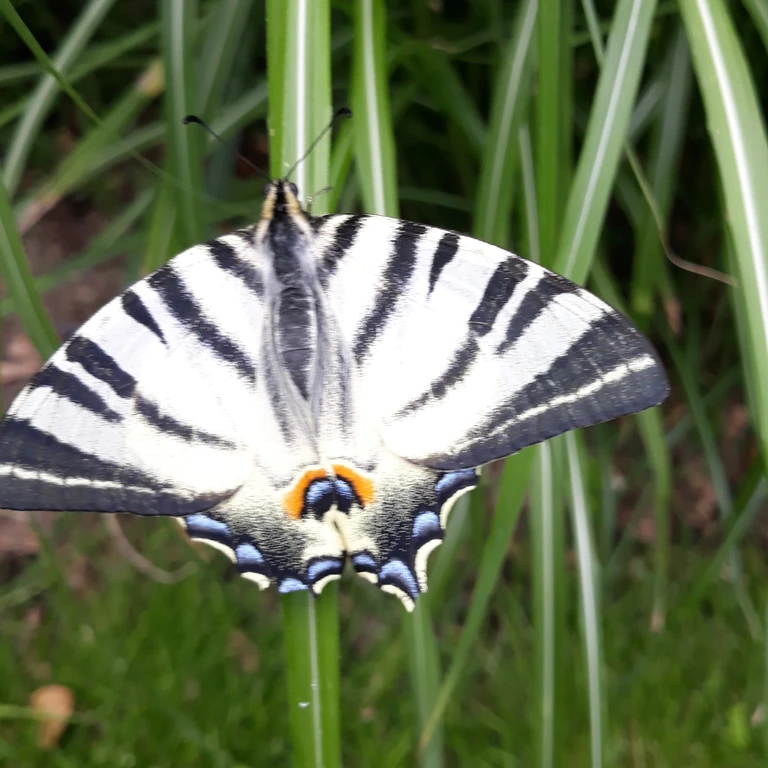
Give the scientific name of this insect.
Iphiclides podalirius
